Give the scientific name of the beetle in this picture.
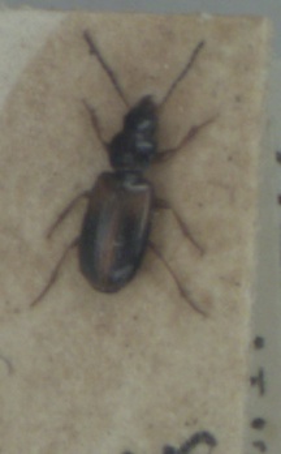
Acupalpus meridianus
